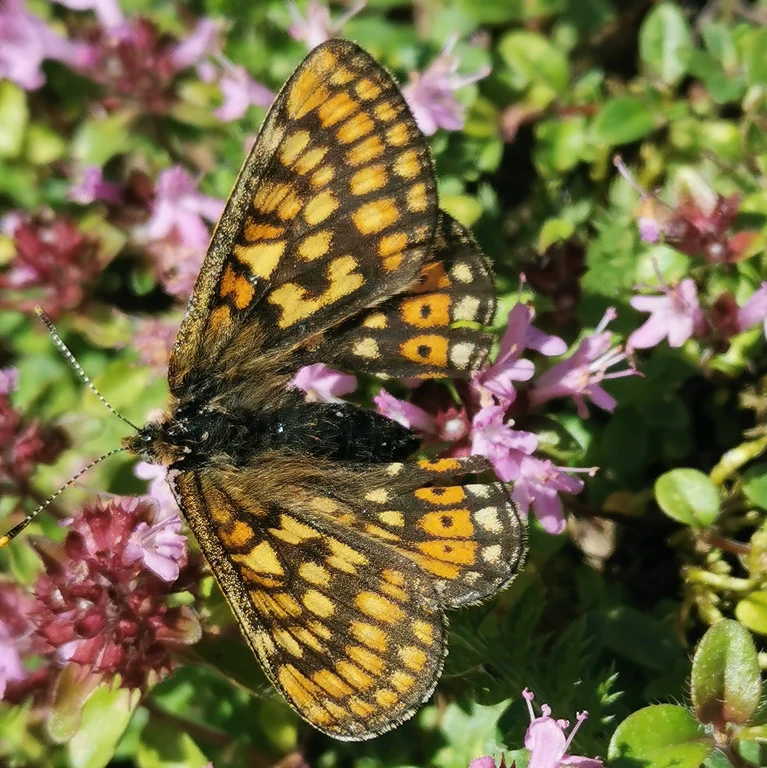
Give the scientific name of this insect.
Euphydryas aurinia
